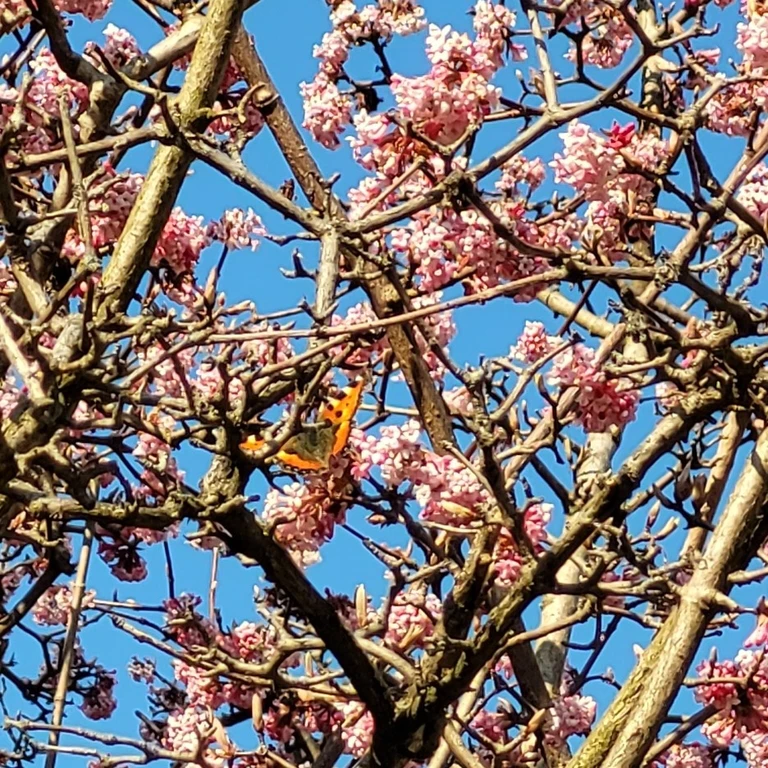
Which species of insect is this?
Aglais urticae
